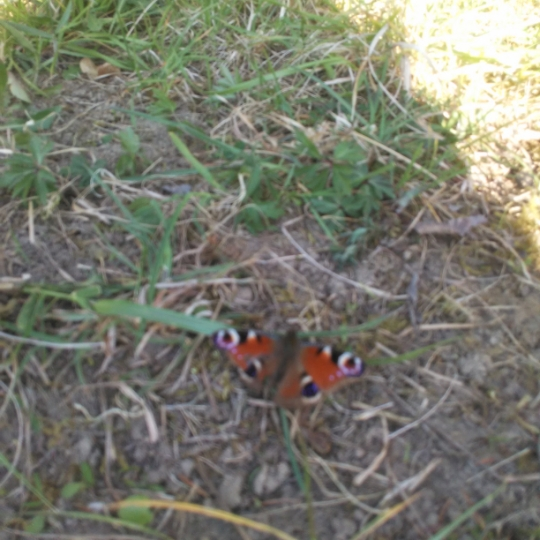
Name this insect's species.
Aglais io
